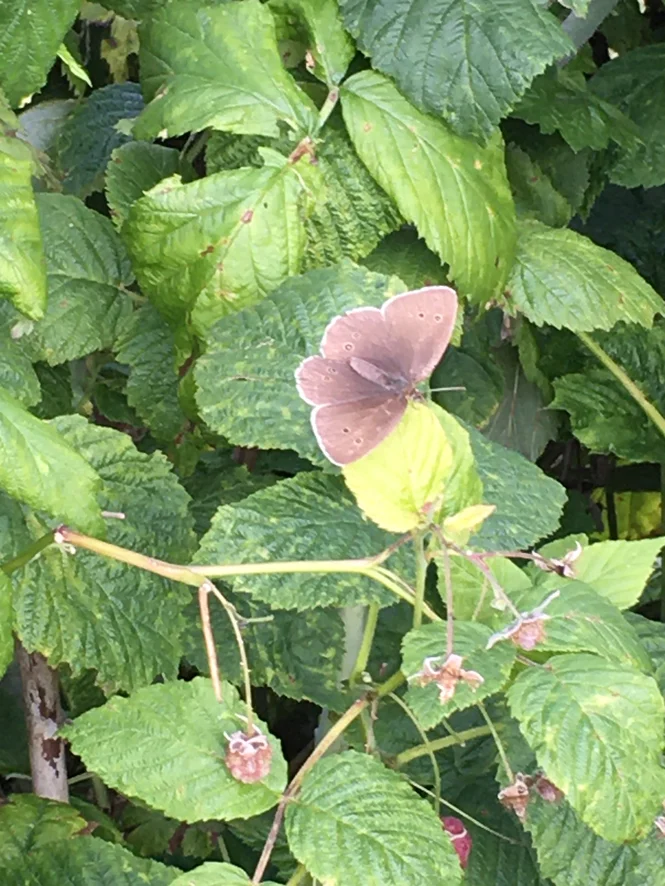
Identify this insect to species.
Aphantopus hyperantus
